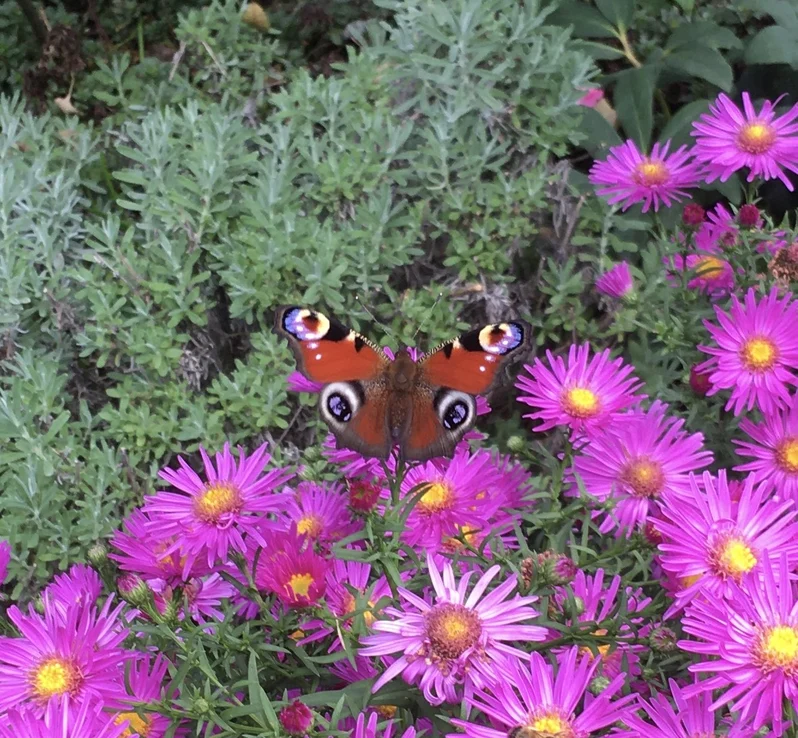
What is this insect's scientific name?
Aglais io
